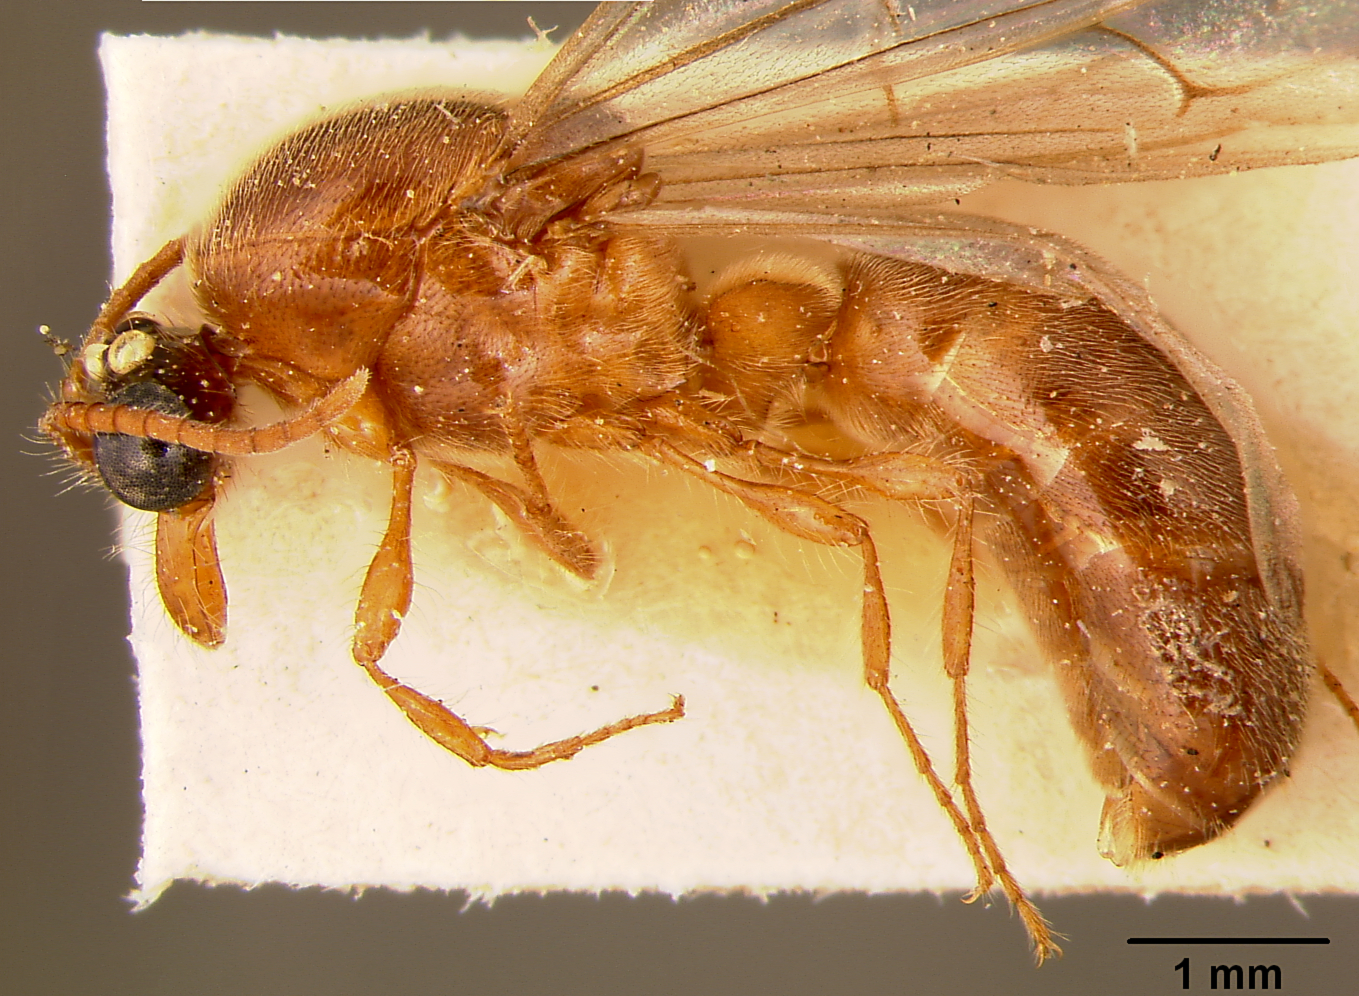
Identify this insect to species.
Aenictus mutatus
